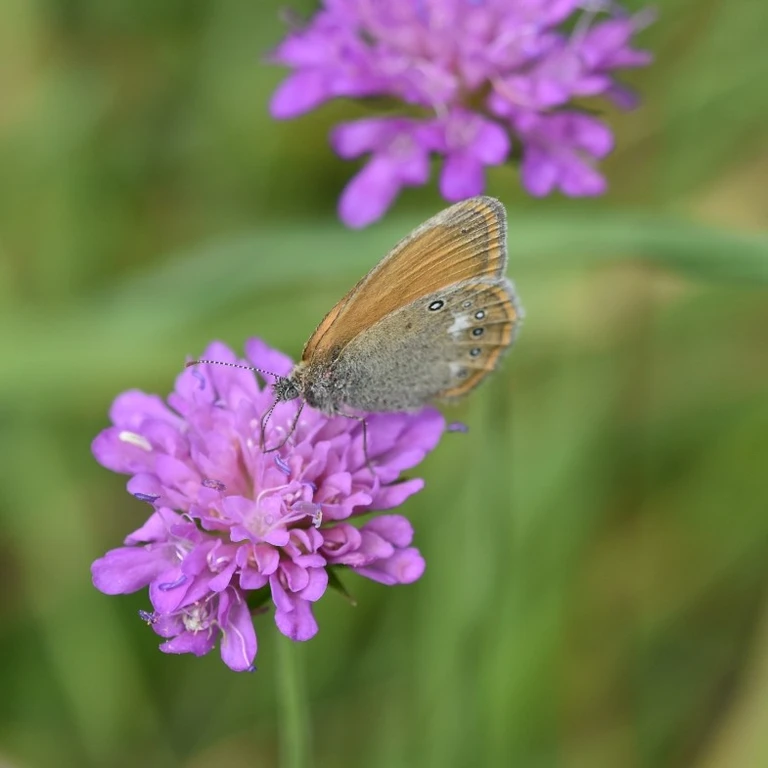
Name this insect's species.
Coenonympha glycerion (also Coenonympha iphis)
